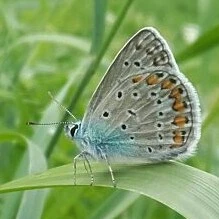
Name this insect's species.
Polyommatus icarus
